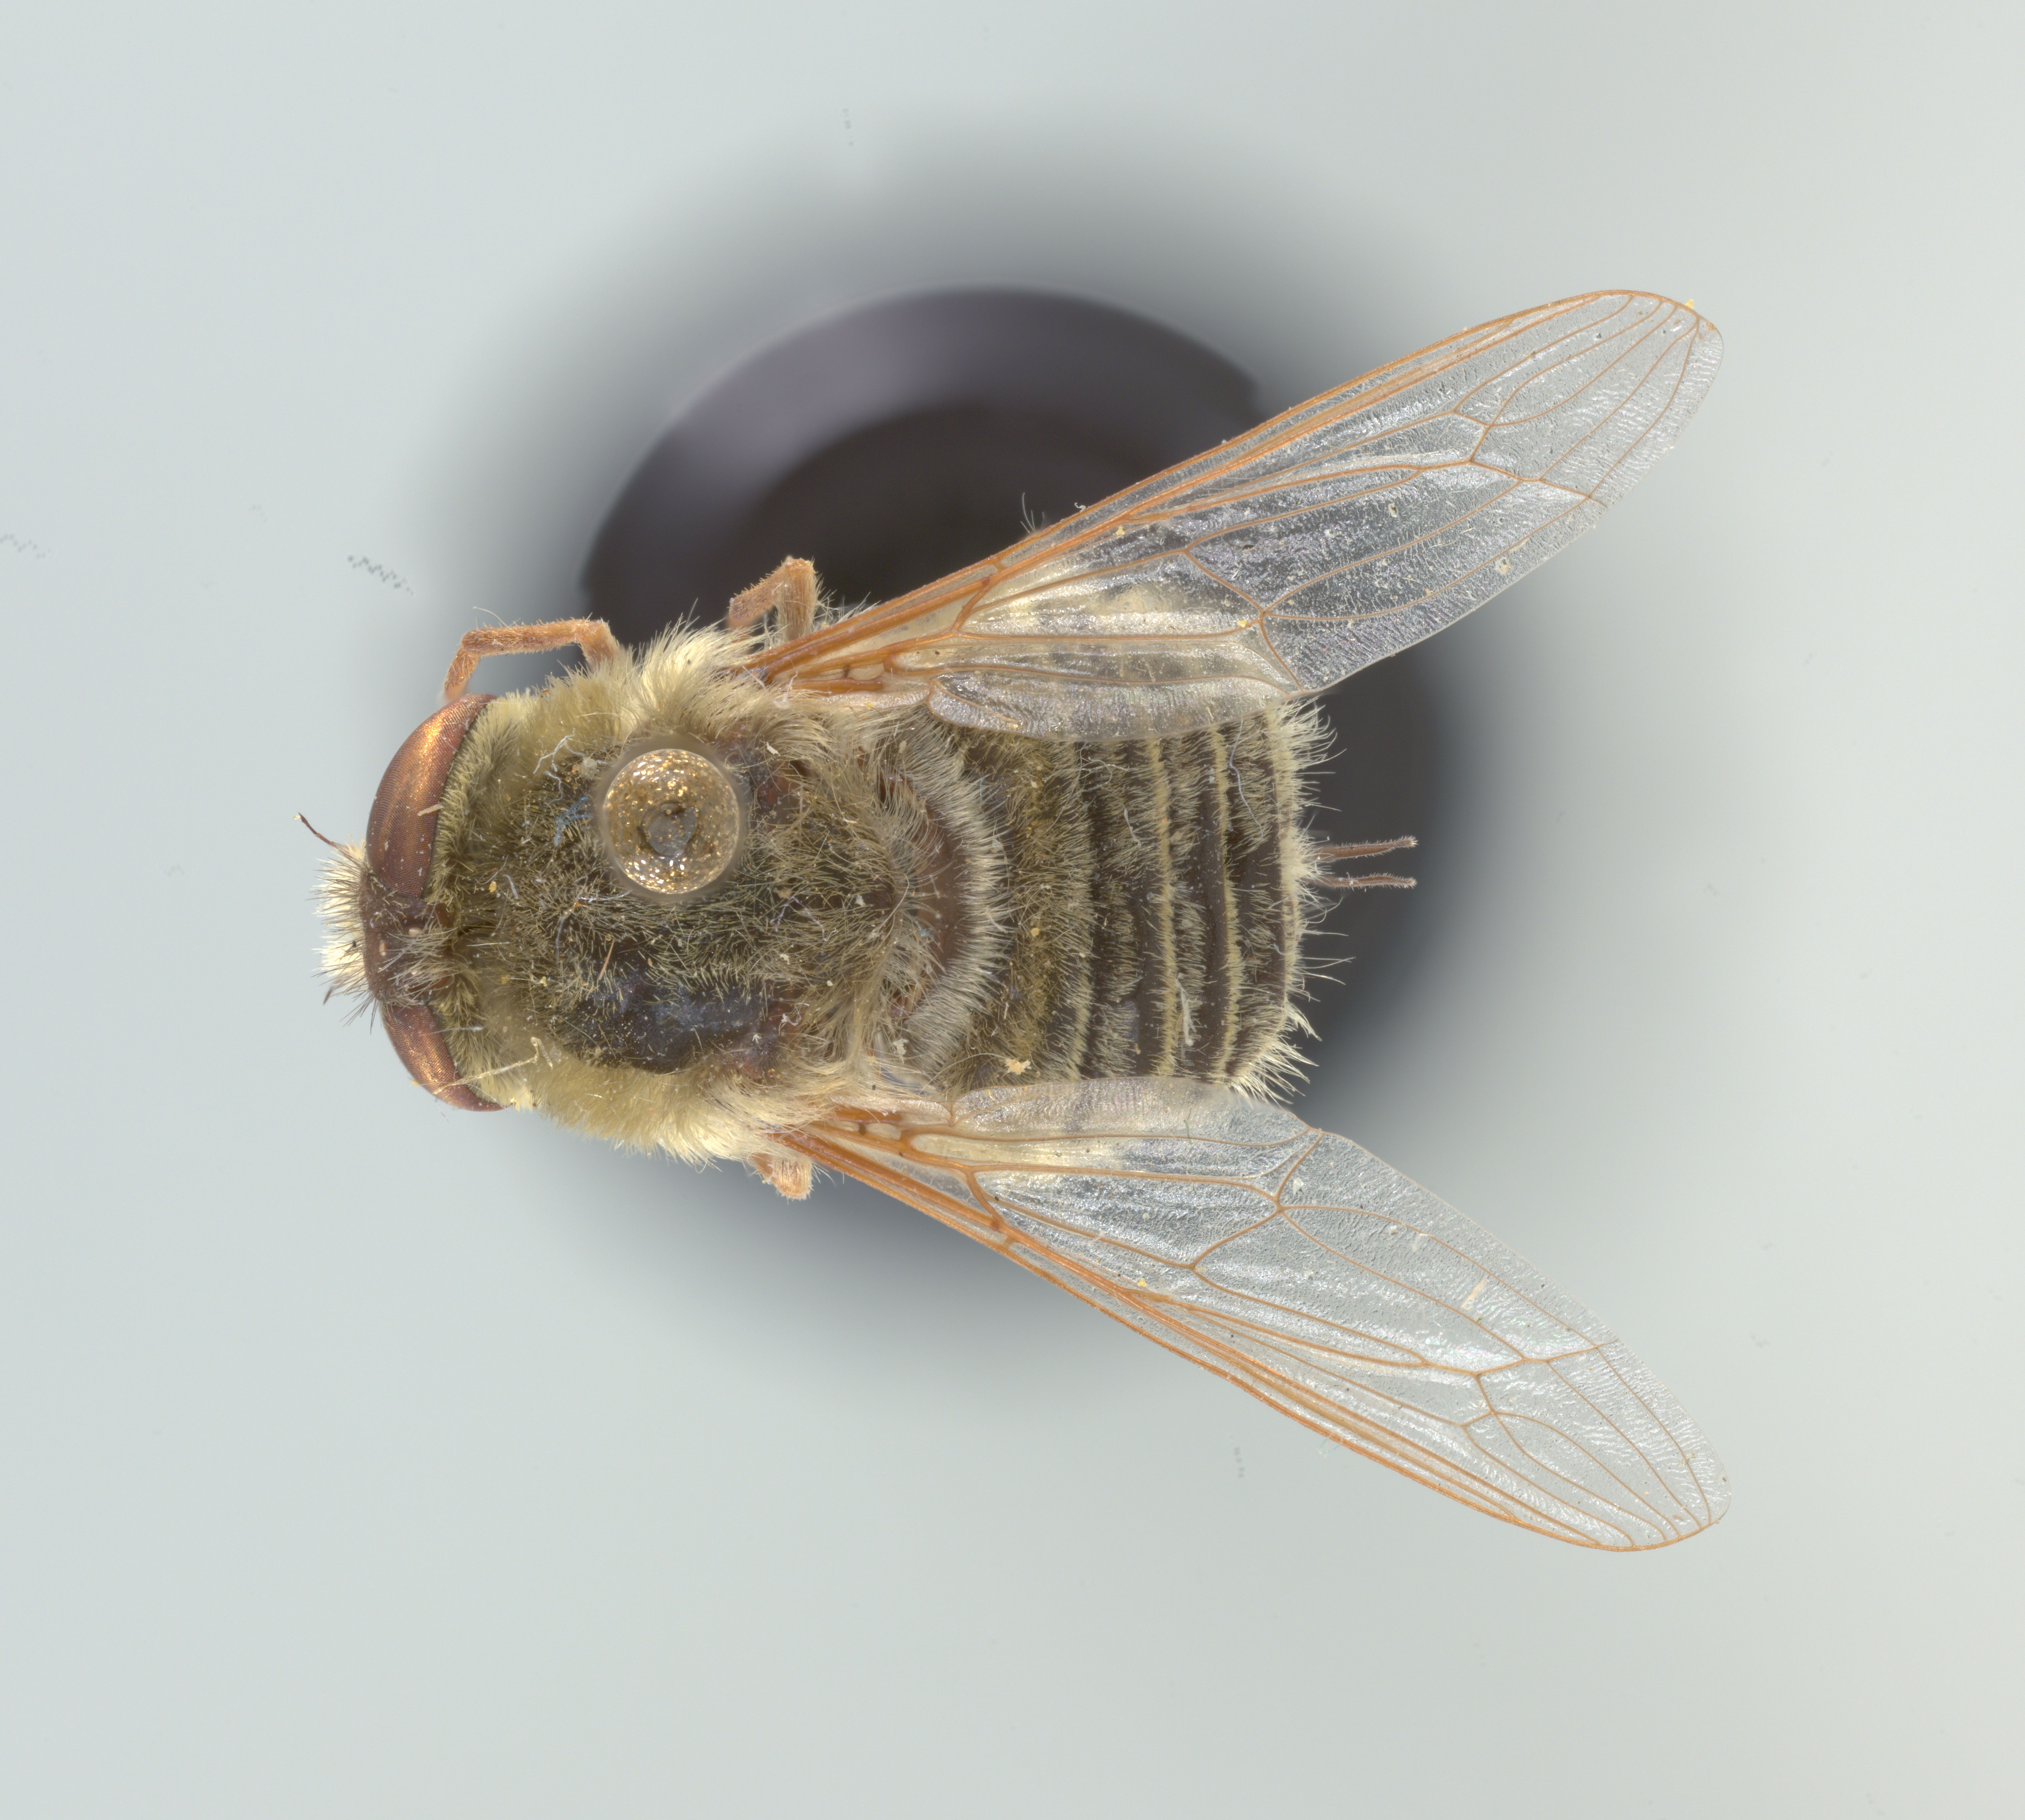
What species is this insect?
Neorhynchocephalus sackenii
